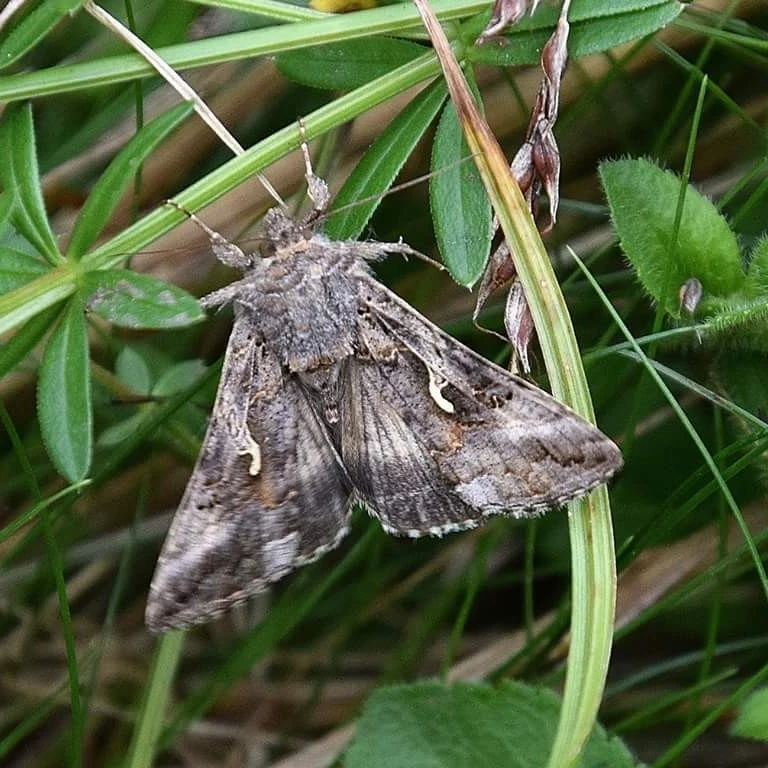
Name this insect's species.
Autographa gamma
